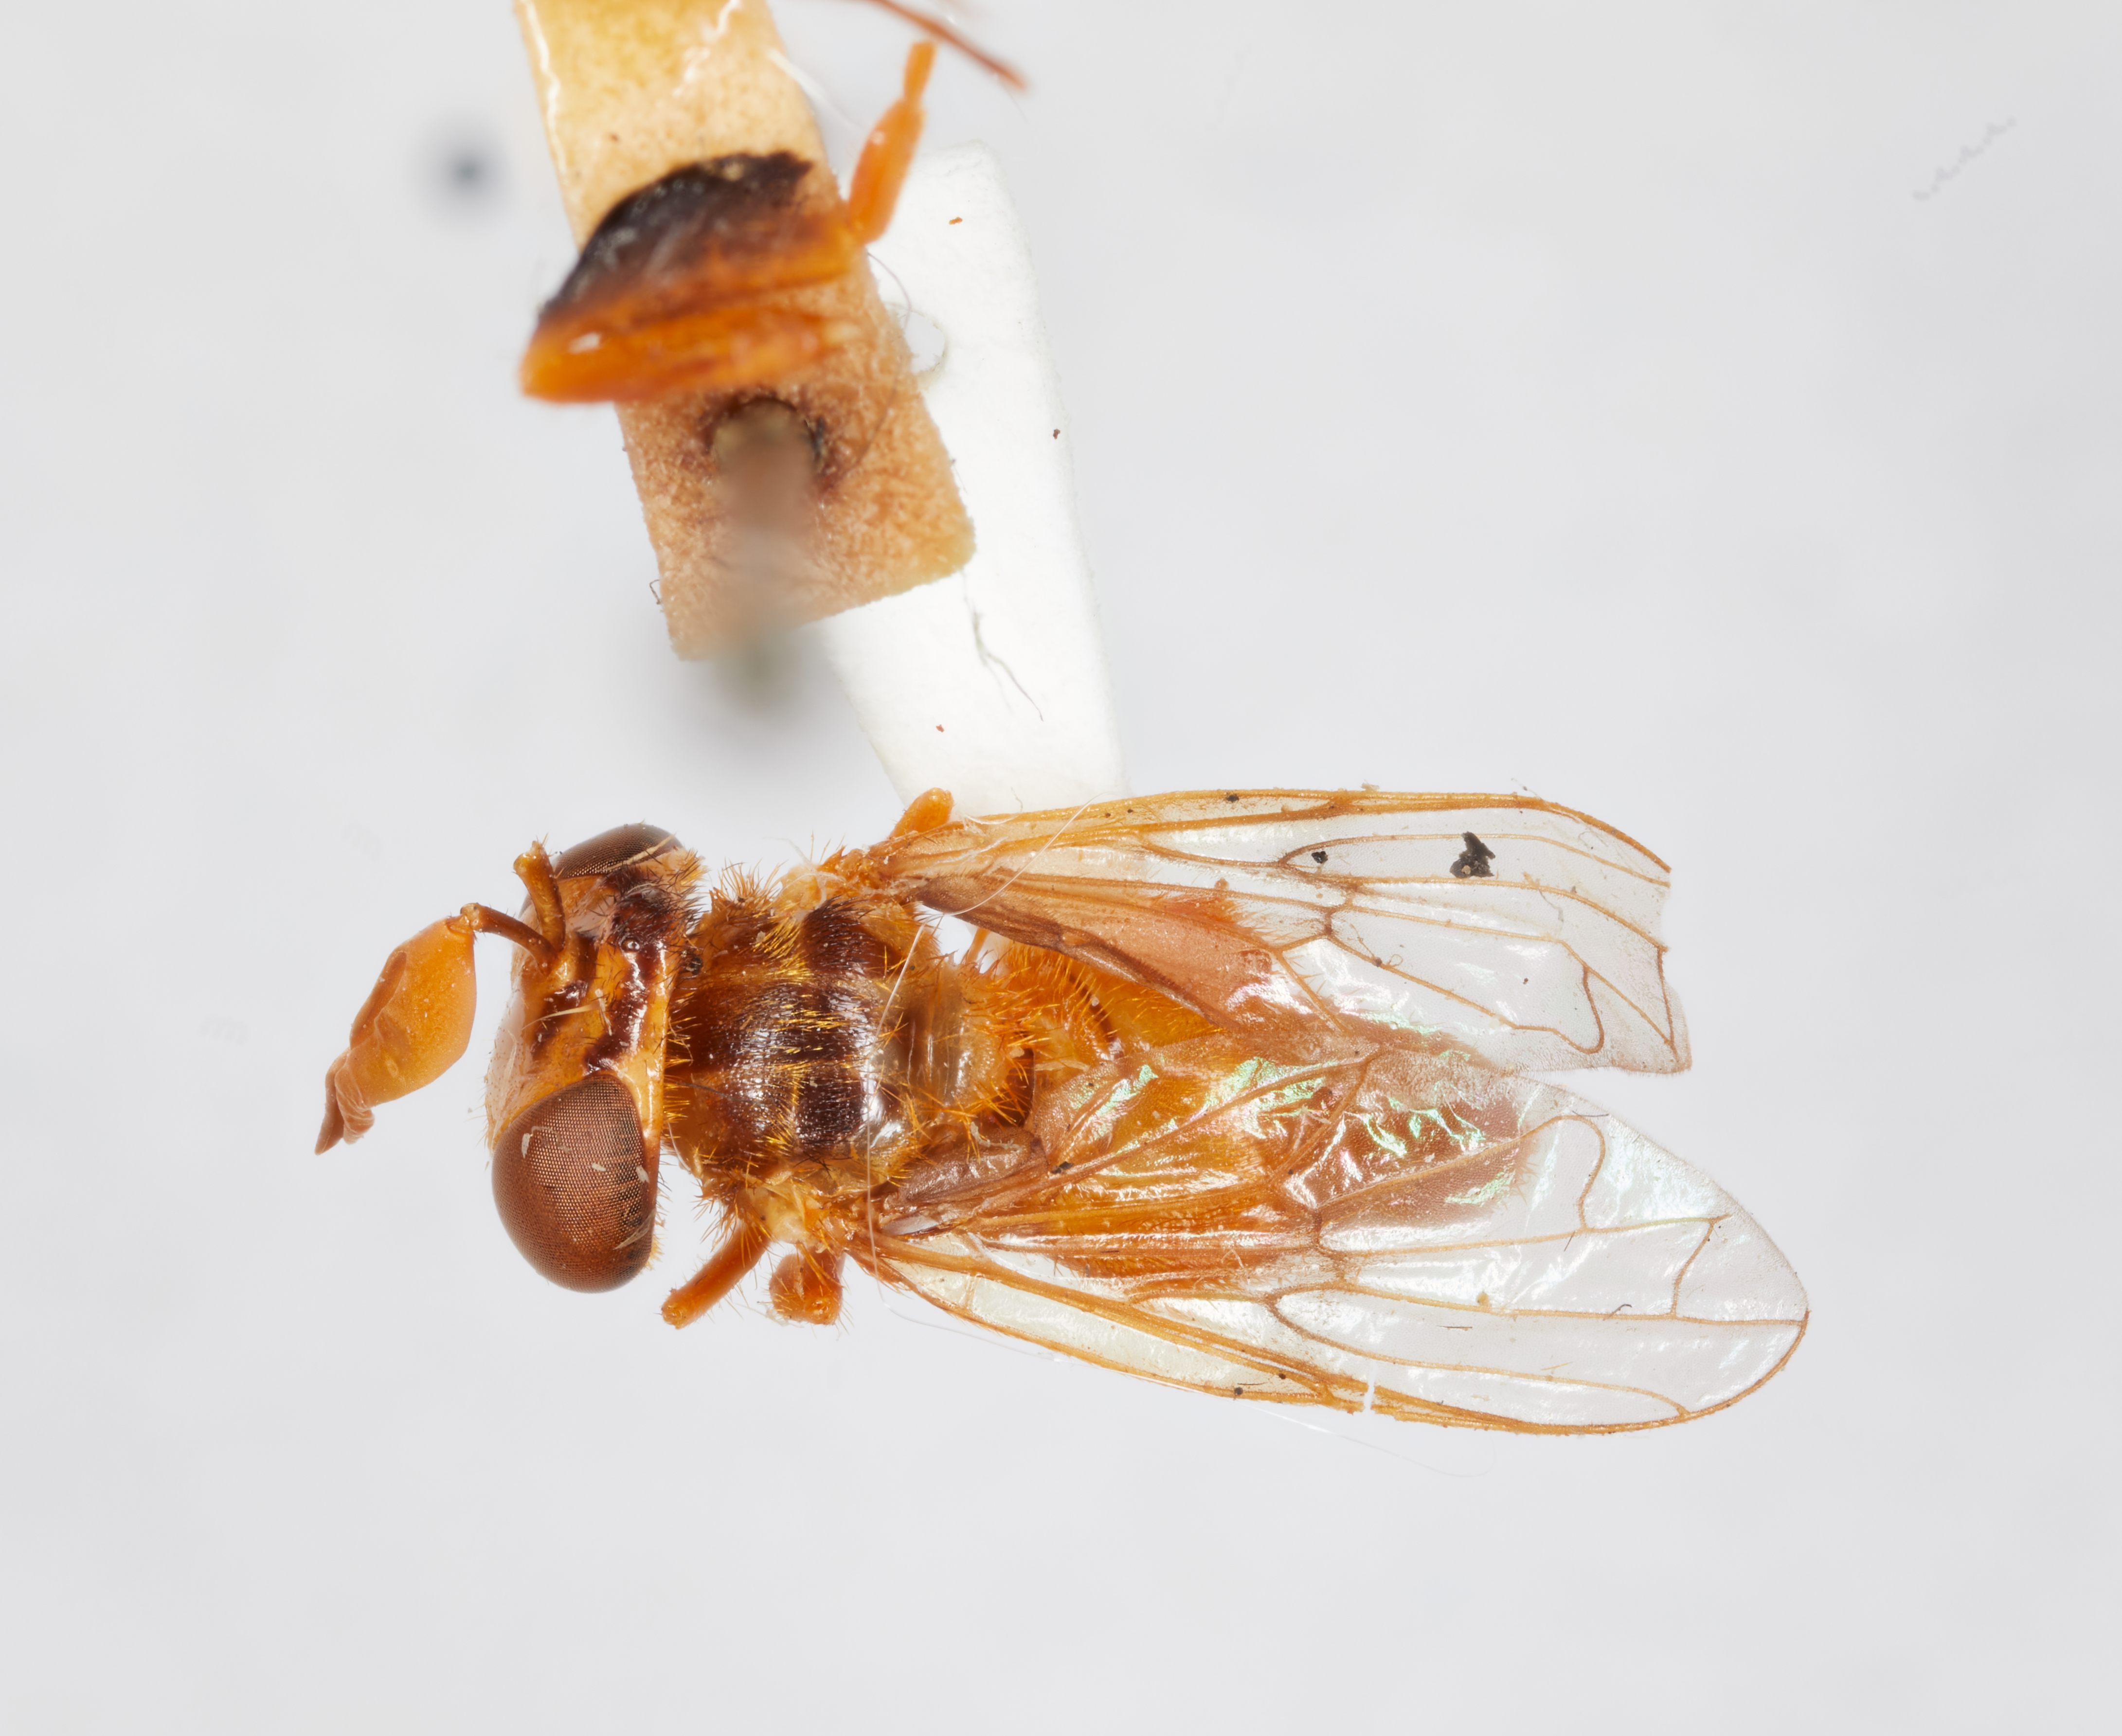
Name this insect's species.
Microdon megacephalus
